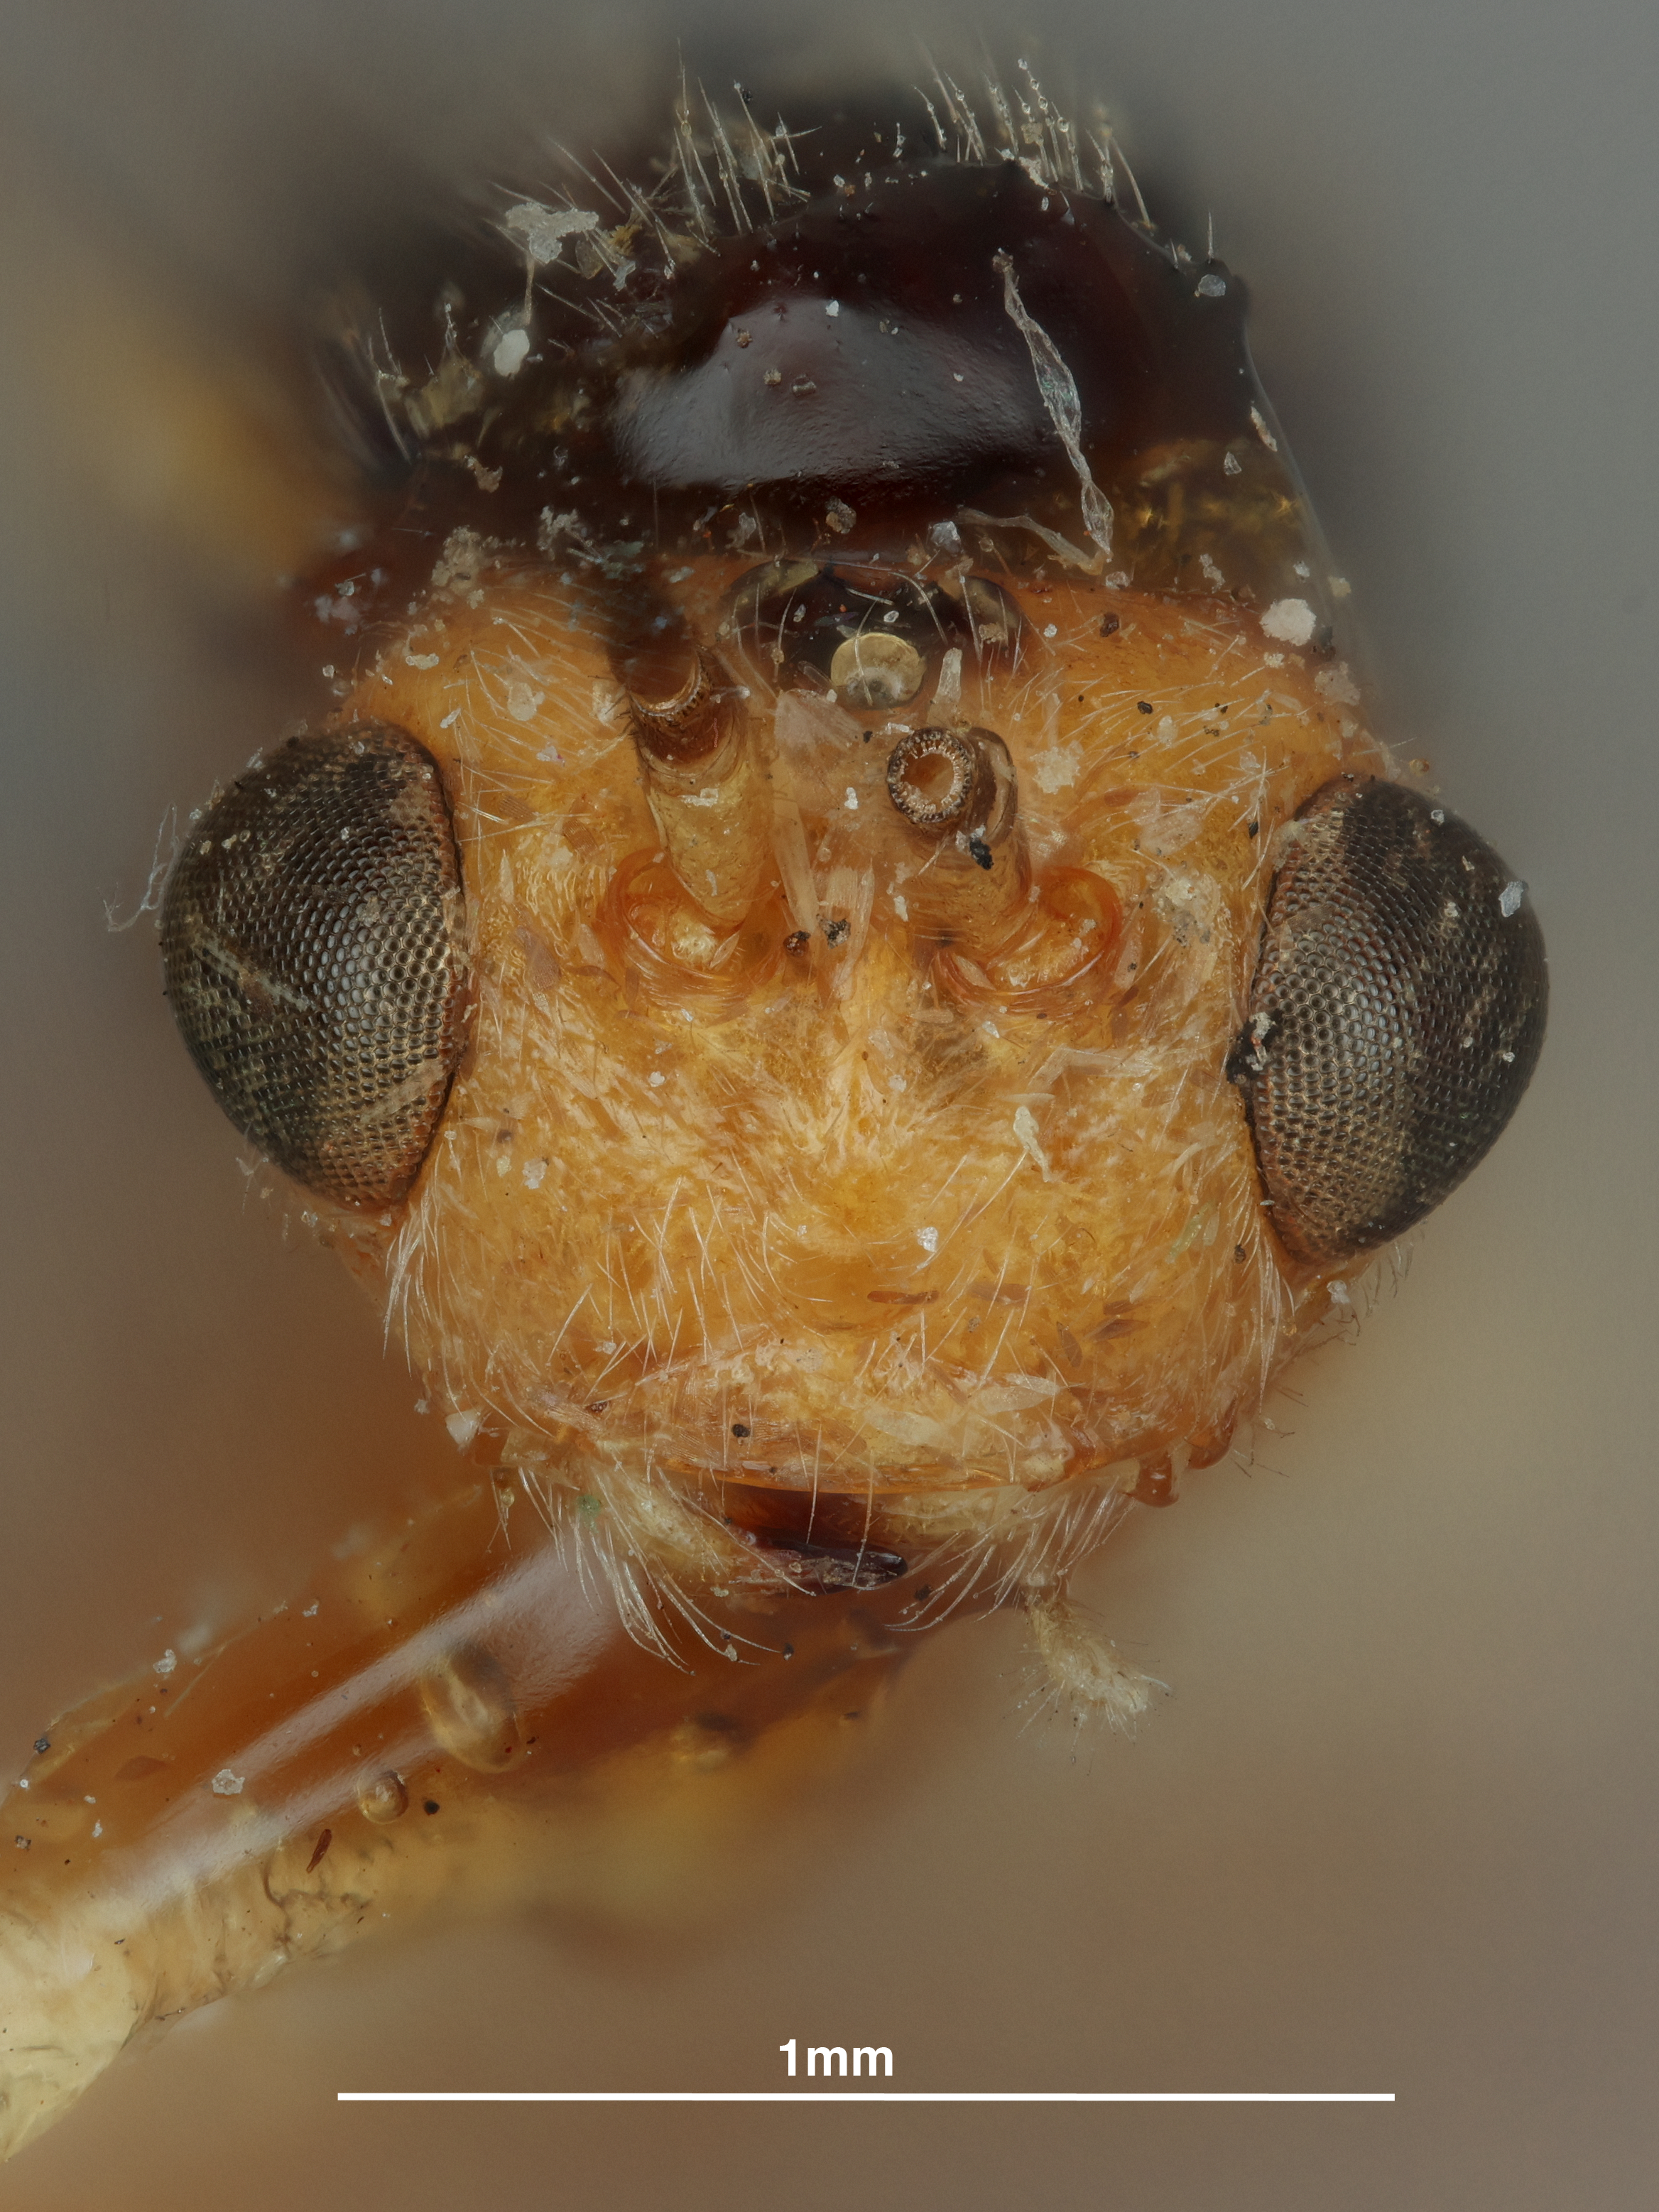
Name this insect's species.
Opius flaviceps
